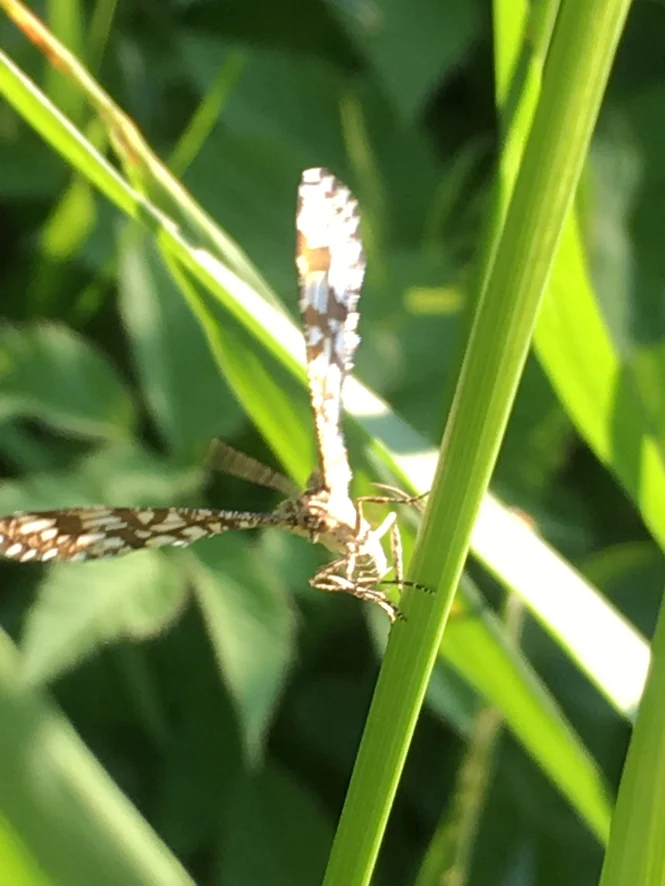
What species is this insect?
Chiasmia clathrata
